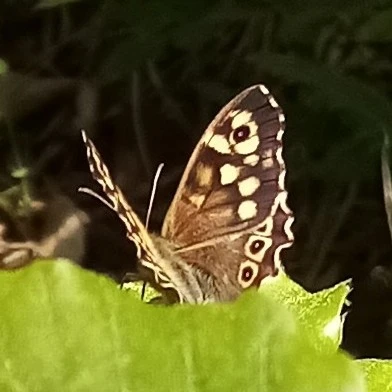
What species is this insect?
Pararge aegeria
